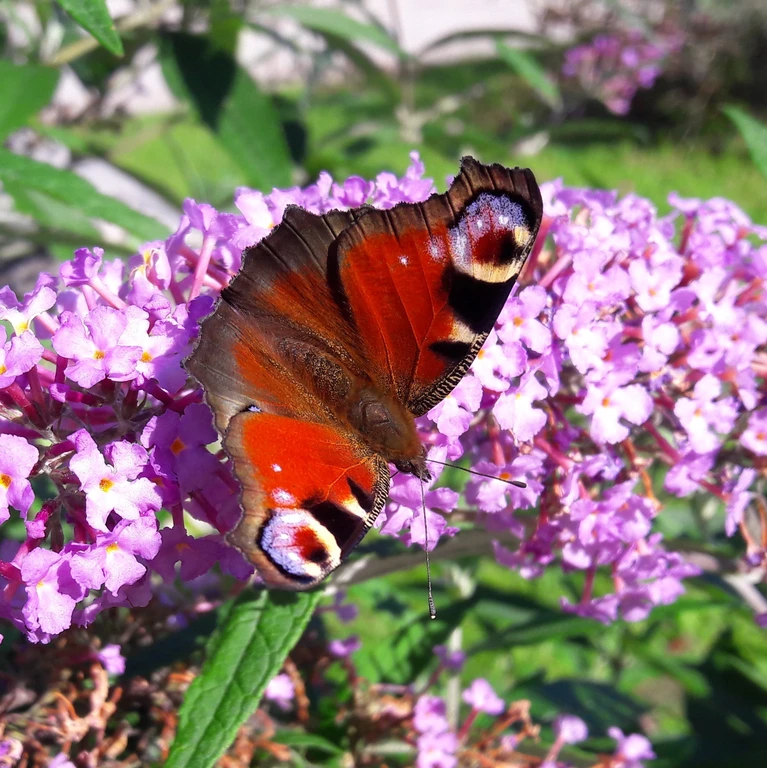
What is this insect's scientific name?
Aglais io
